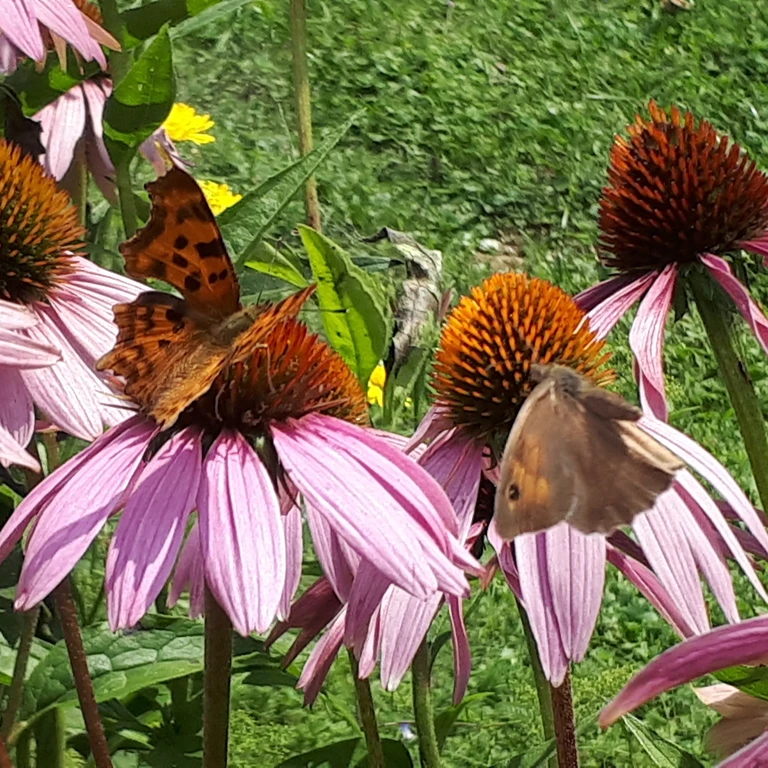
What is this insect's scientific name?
Polygonia c-album
